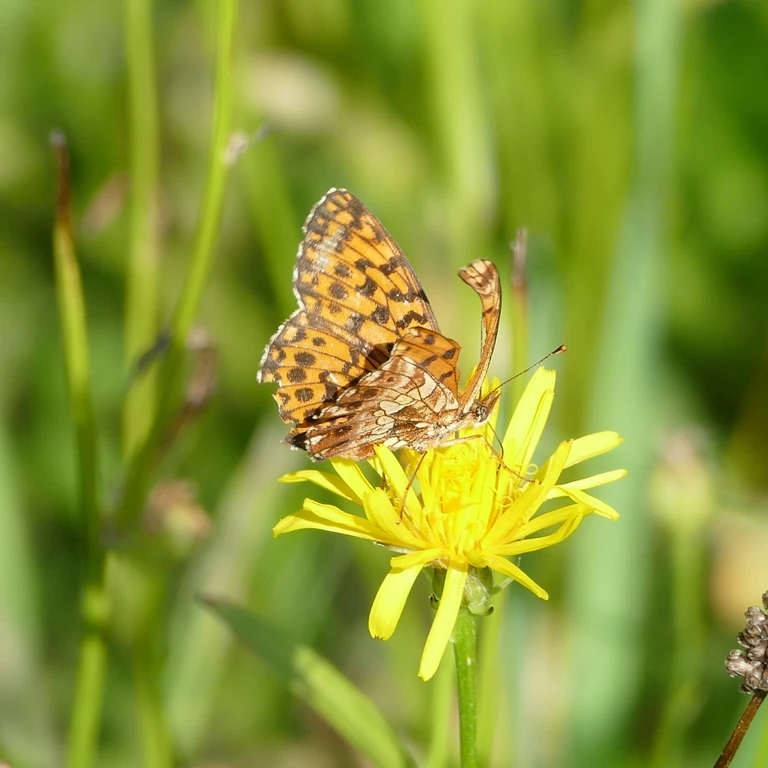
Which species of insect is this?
Boloria dia
